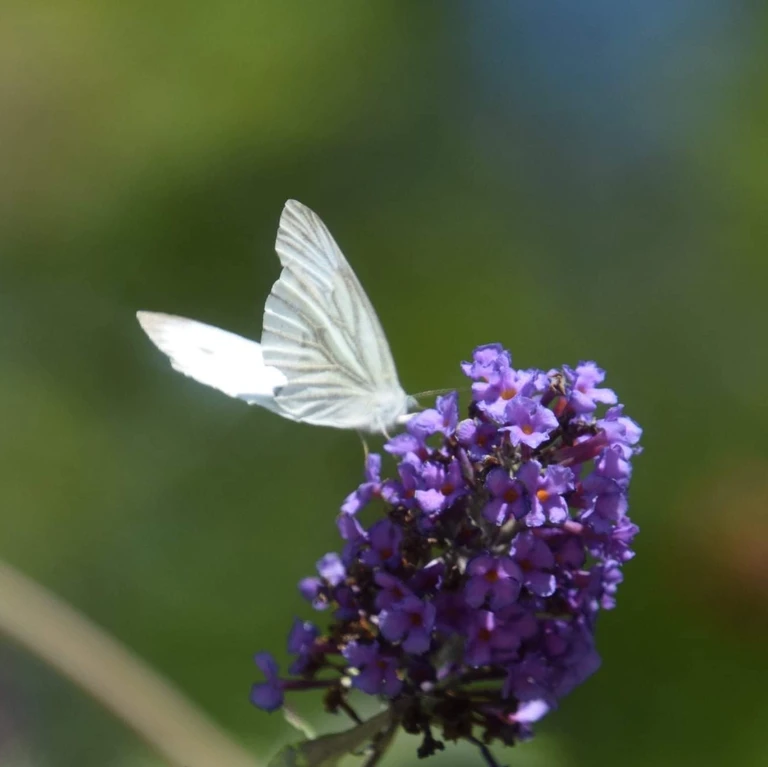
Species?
Pieris napi
